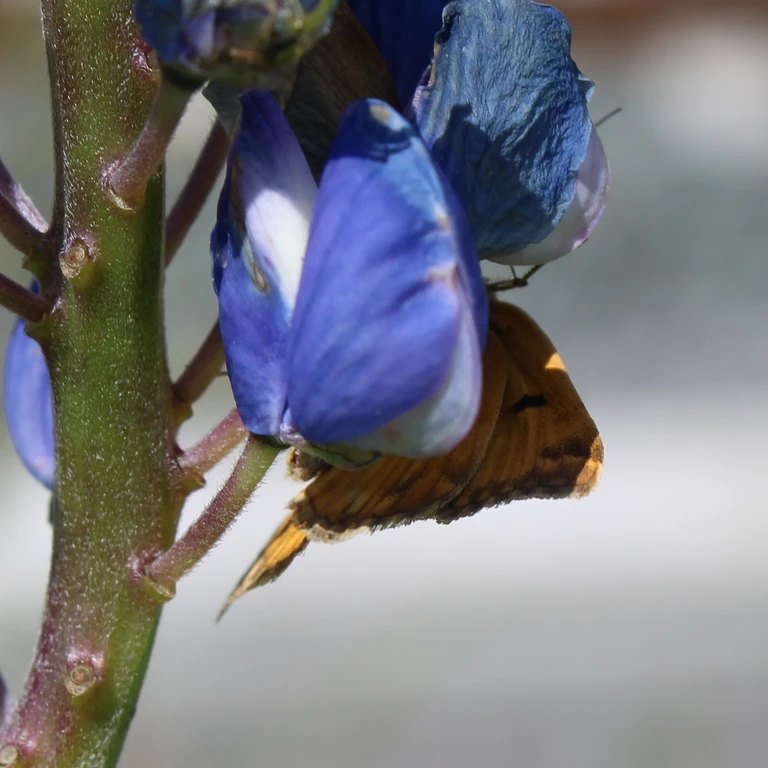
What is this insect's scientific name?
Euclidia glyphica
